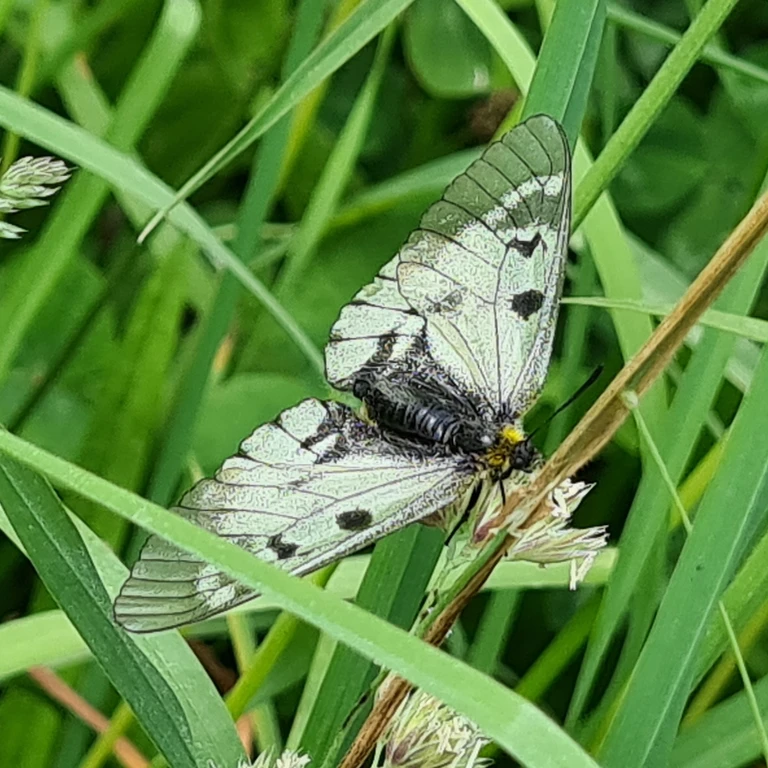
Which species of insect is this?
Parnassius mnemosyne
